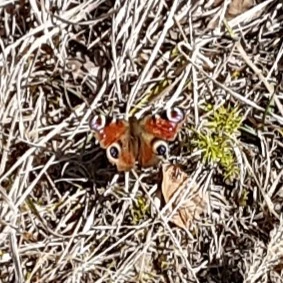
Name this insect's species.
Aglais io
